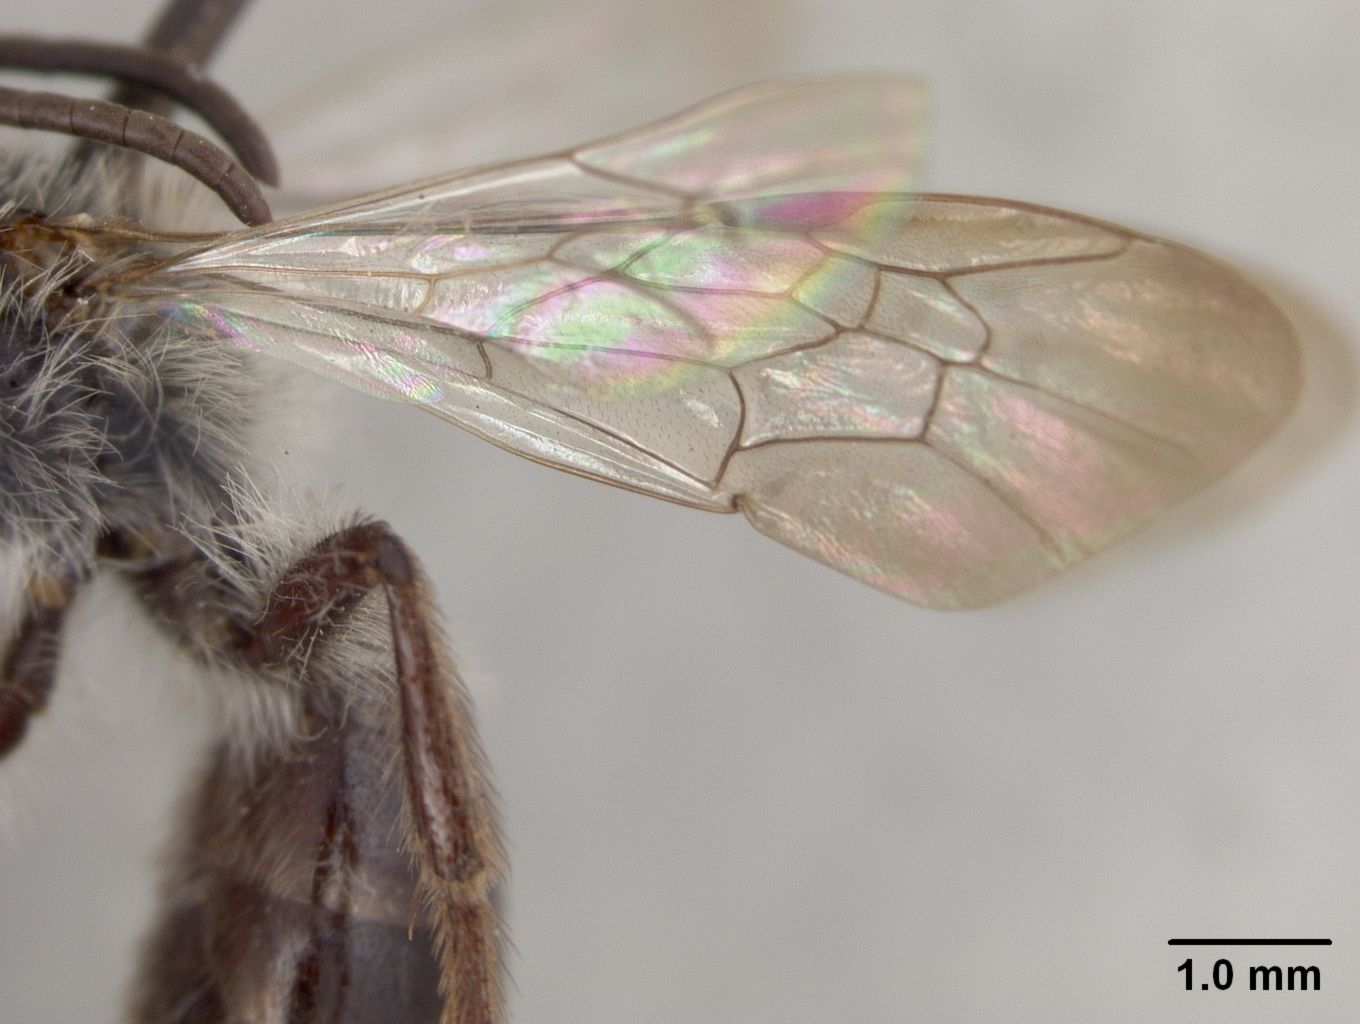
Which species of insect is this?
Andrena durangoensis
